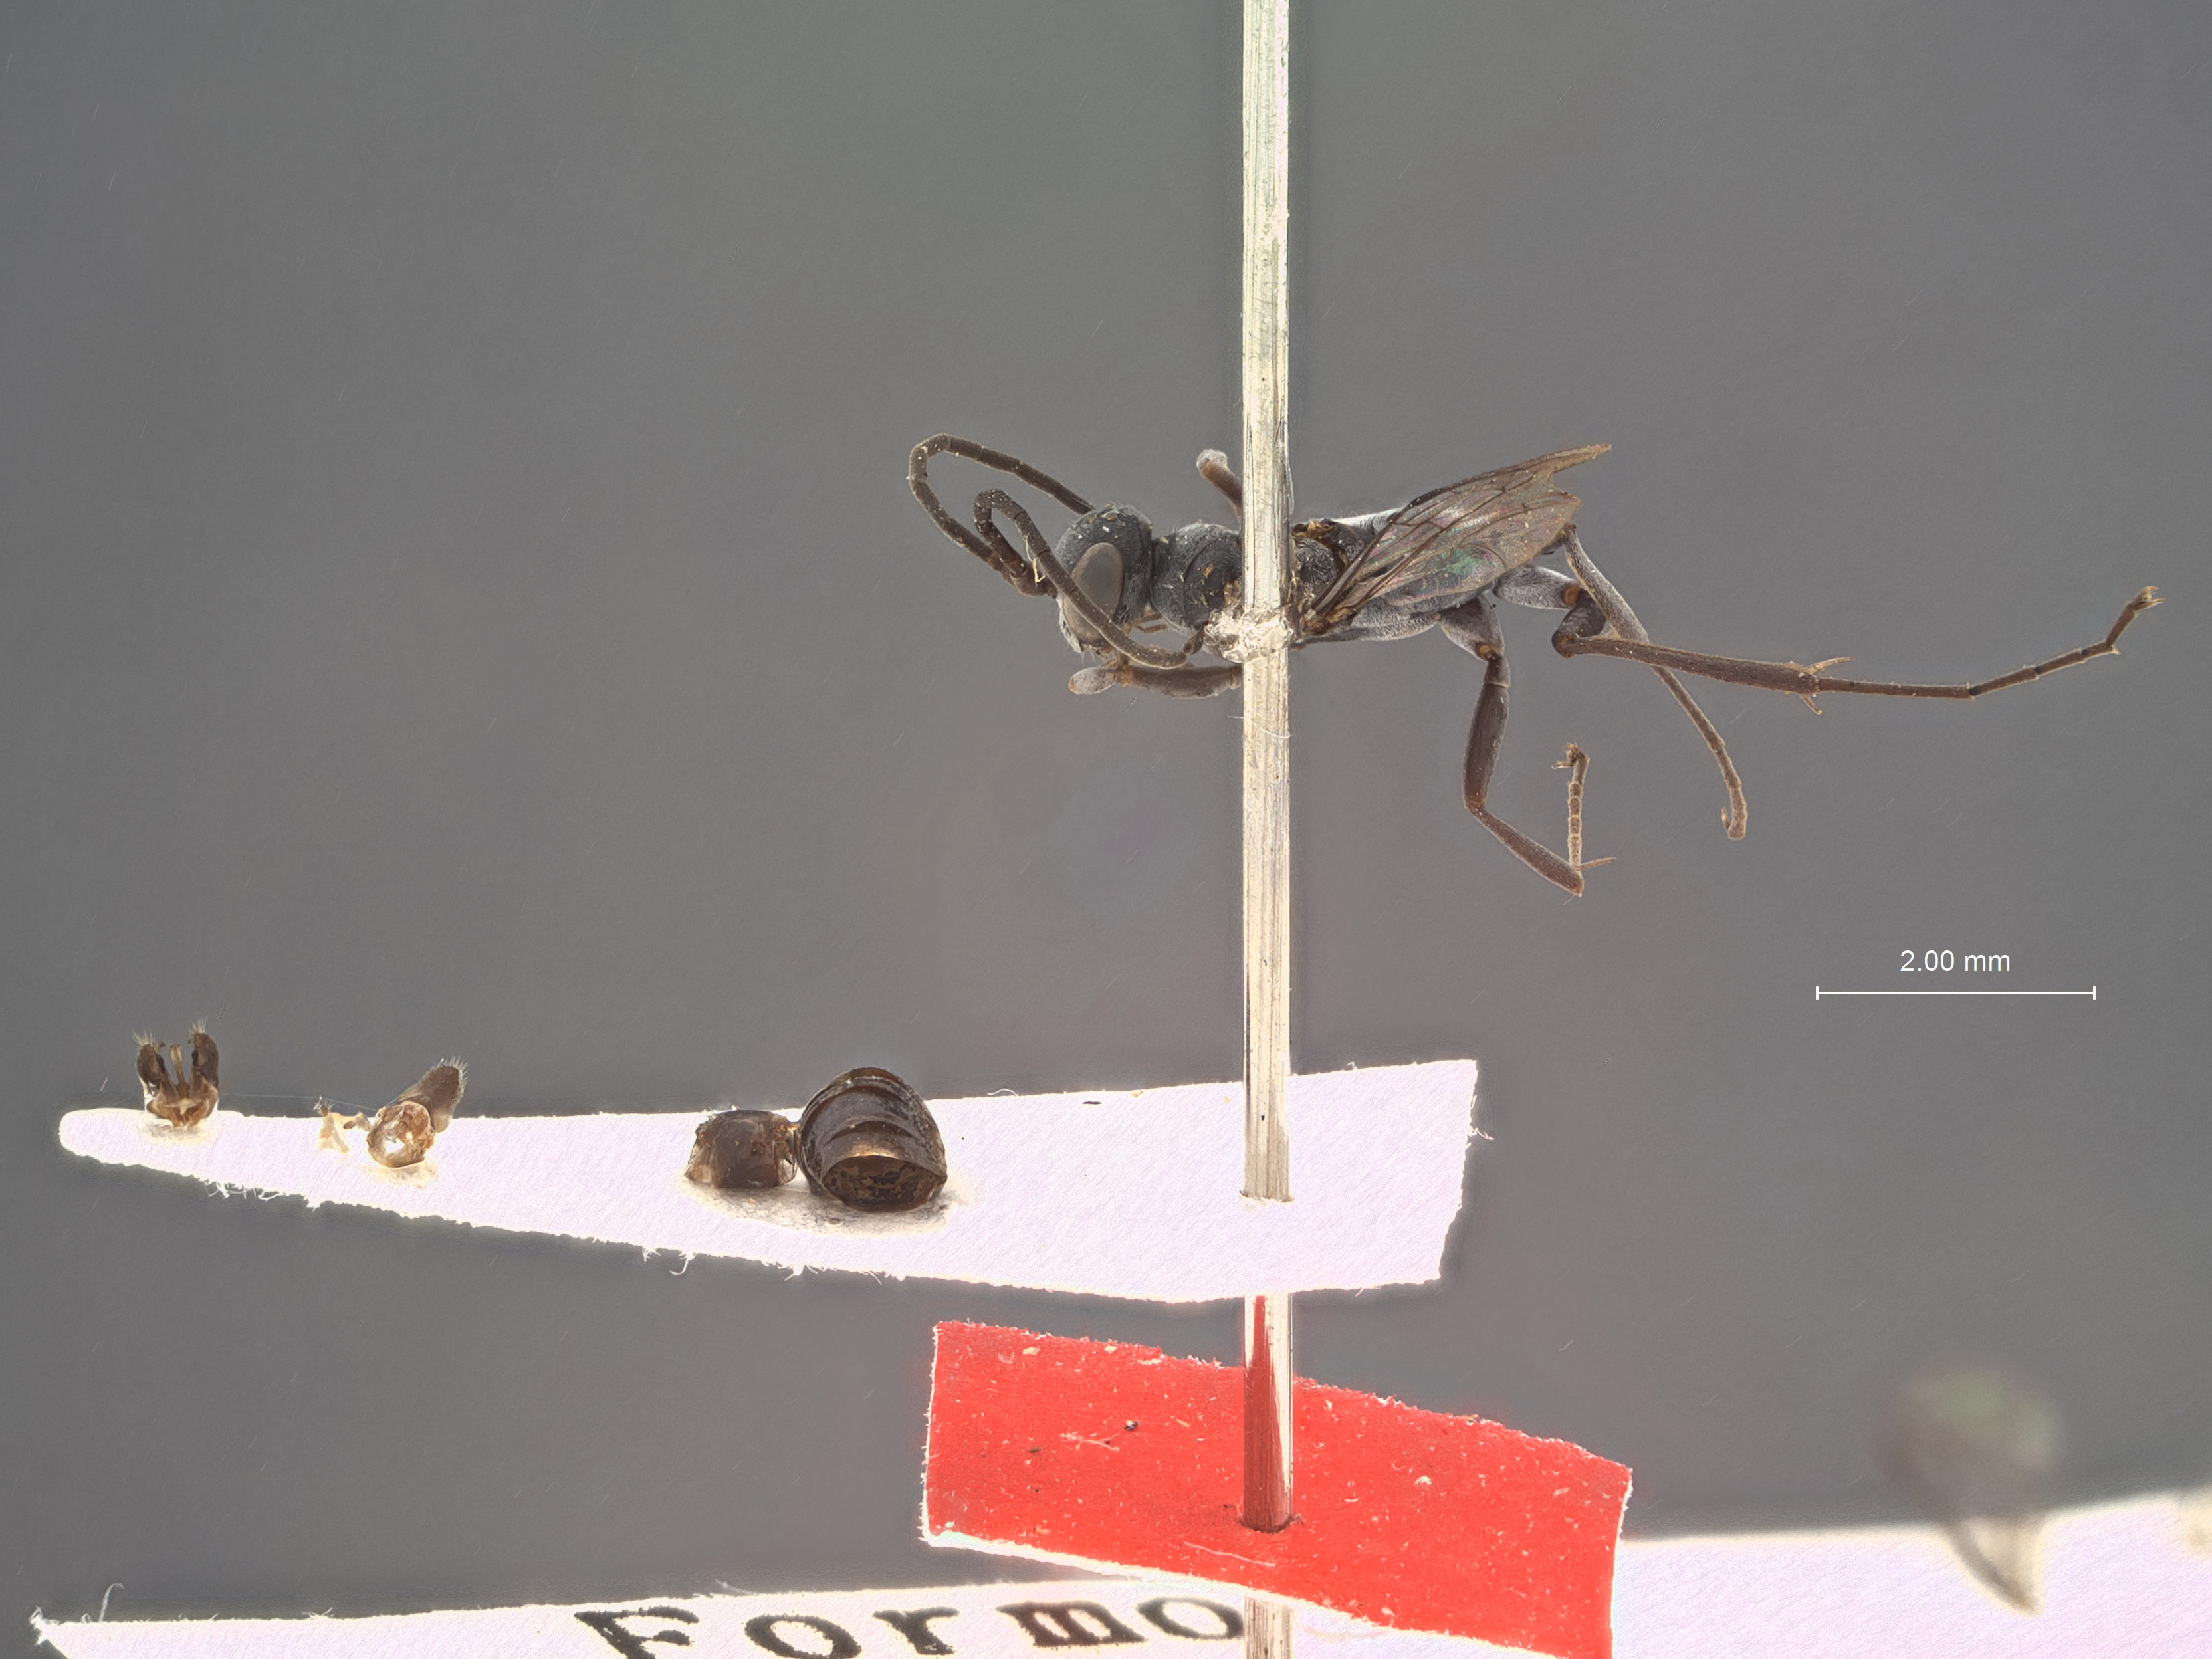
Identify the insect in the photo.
Auplopus nambiu
